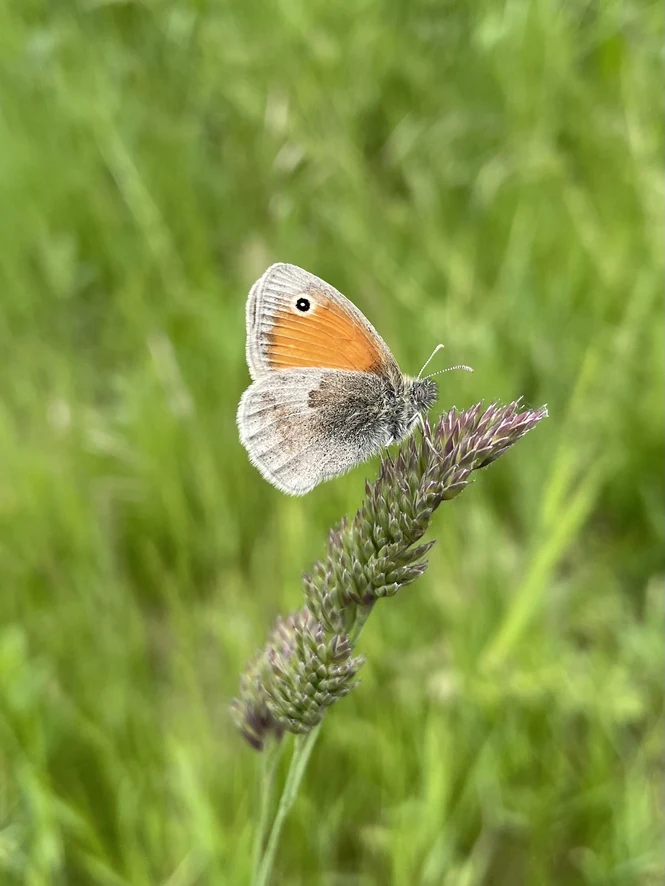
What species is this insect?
Coenonympha pamphilus
